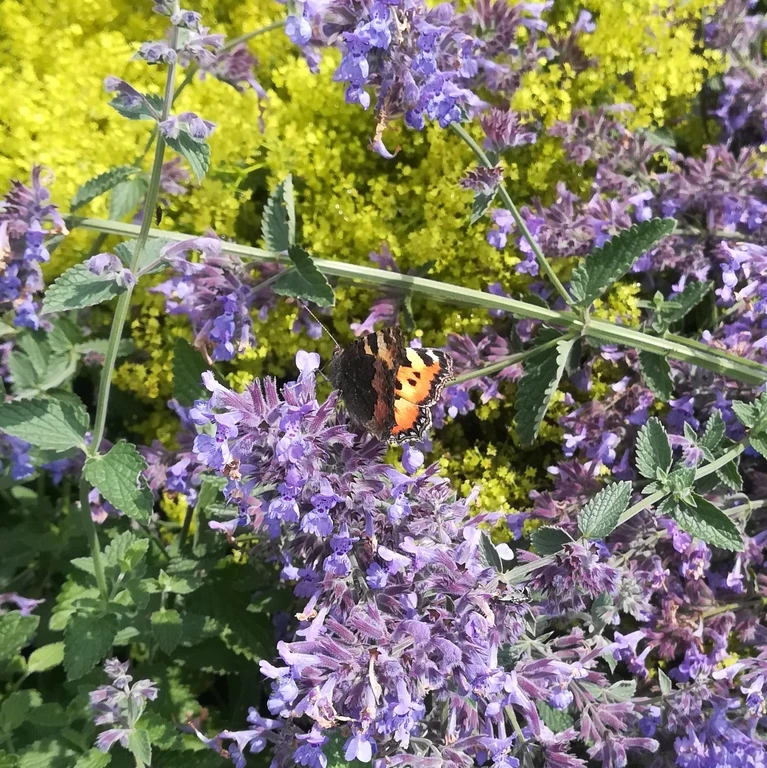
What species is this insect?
Aglais urticae
